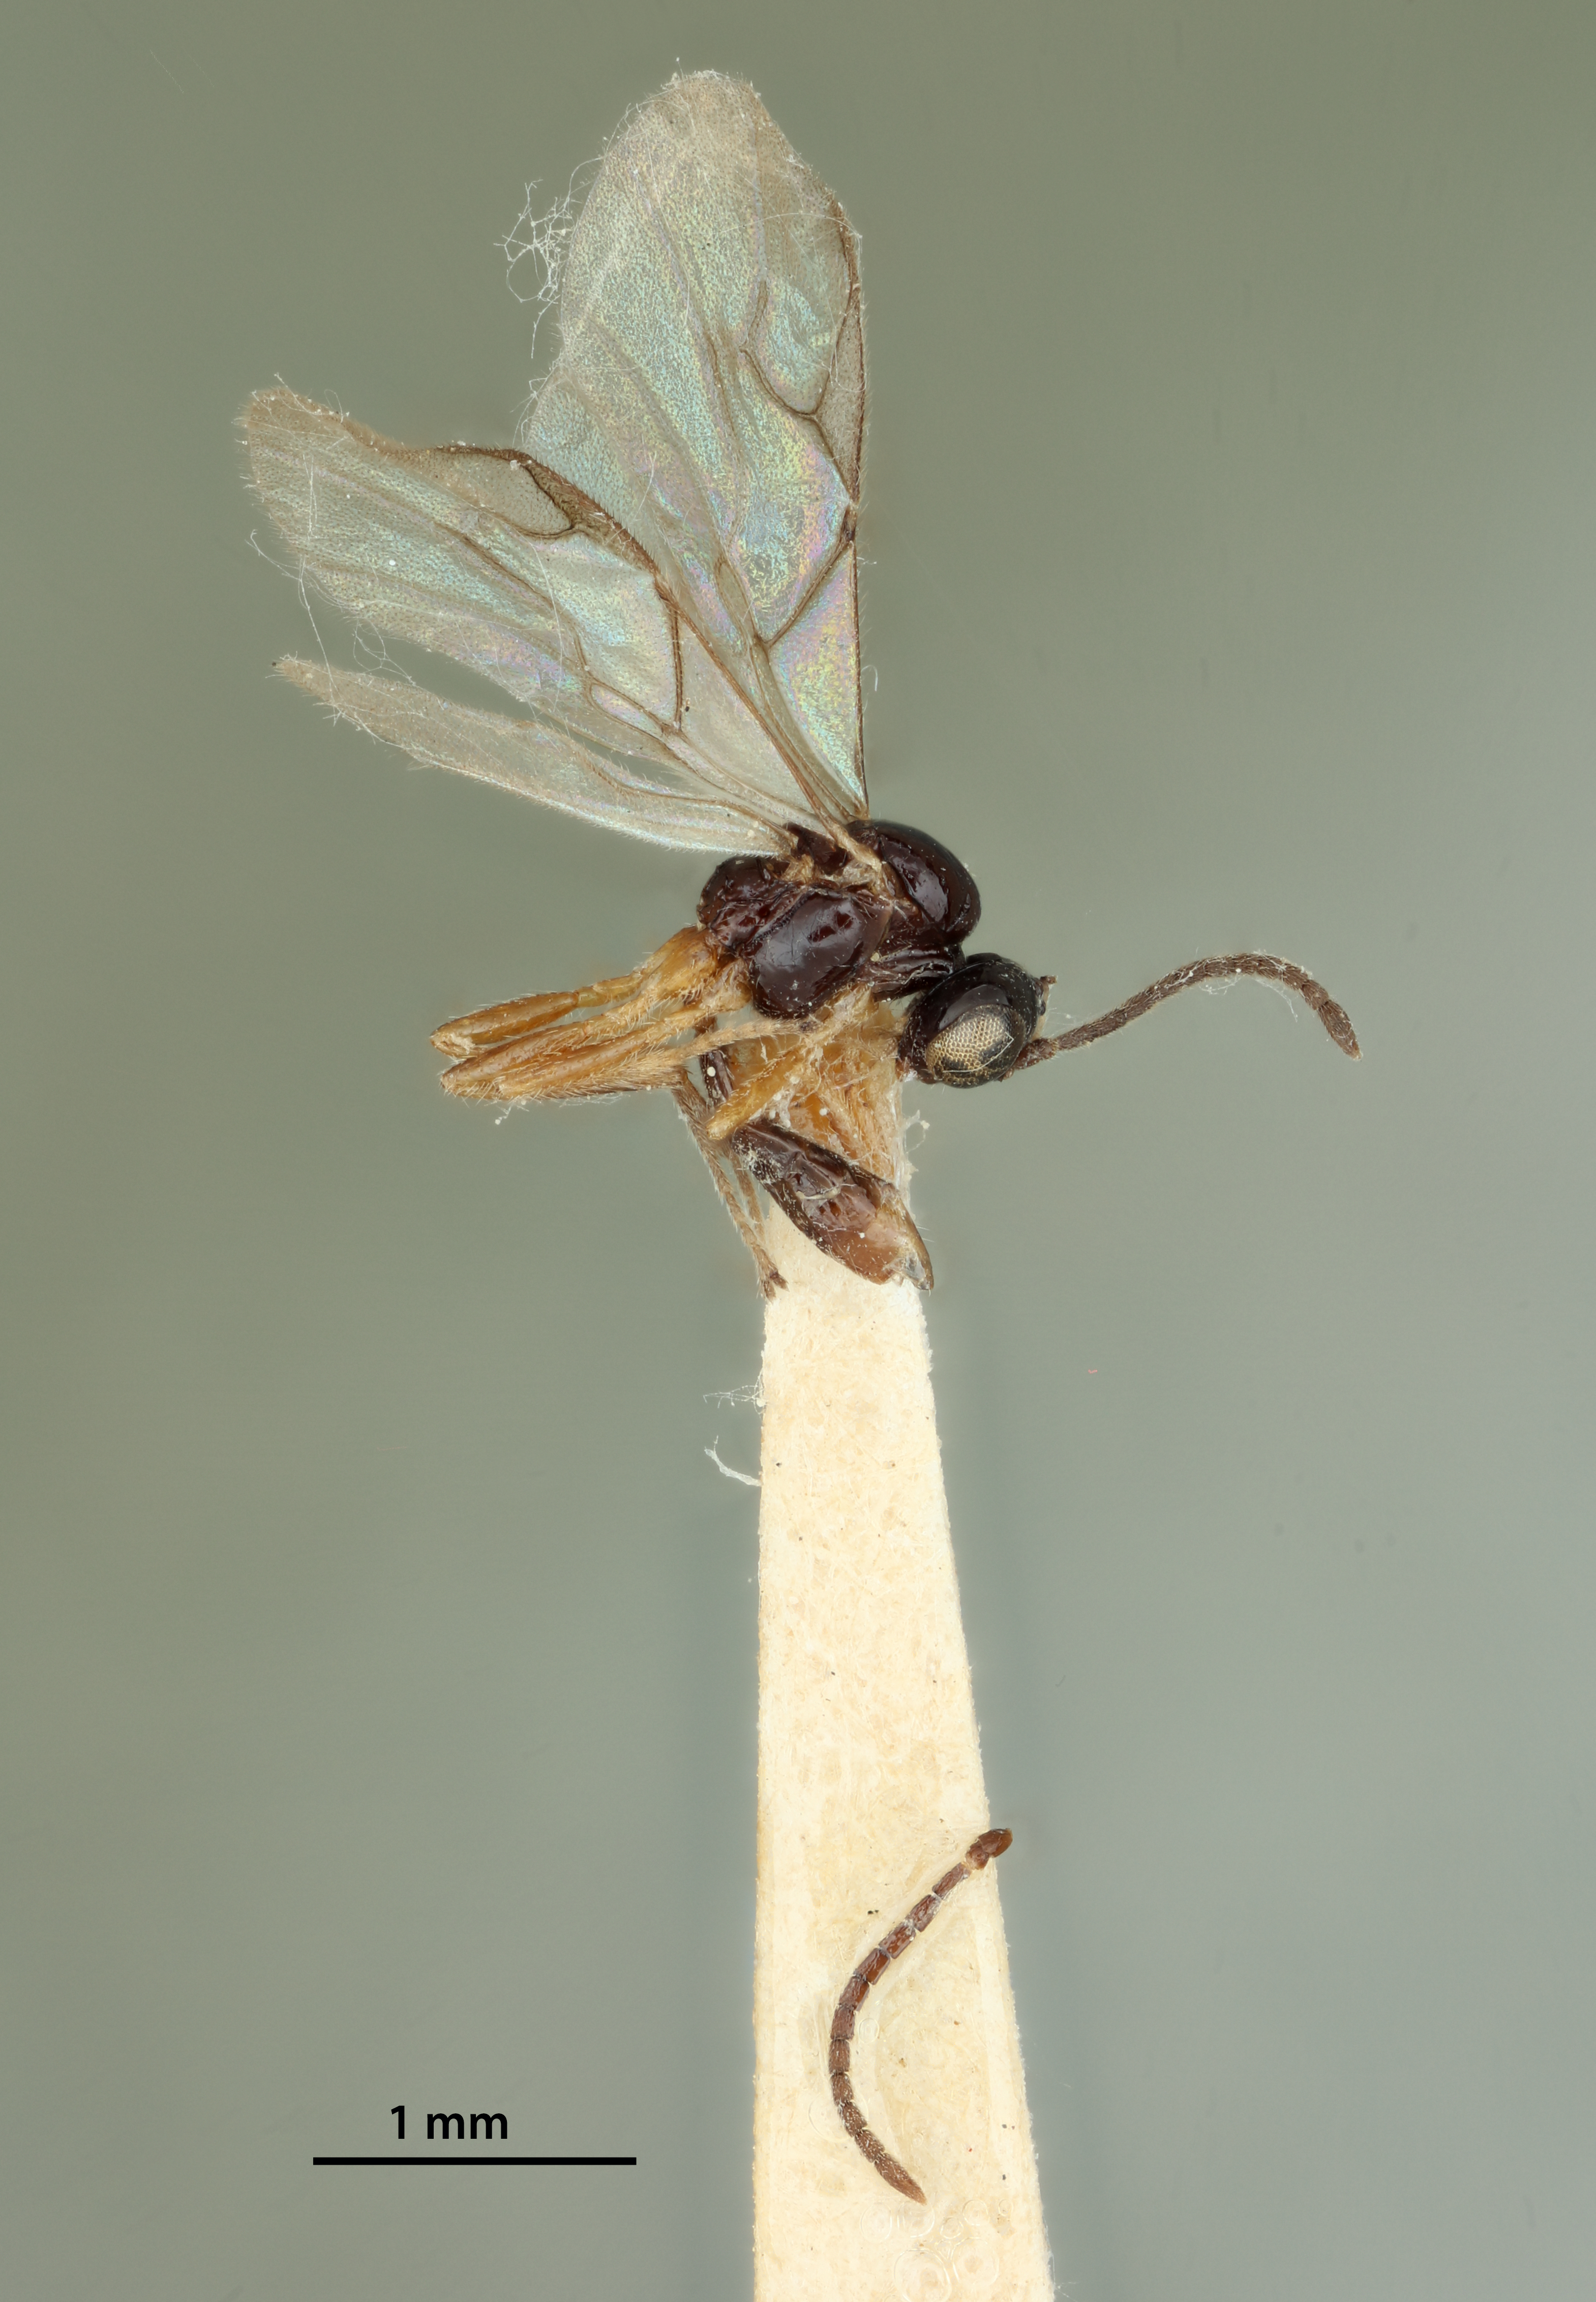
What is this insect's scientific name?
Aphidius areolatus
